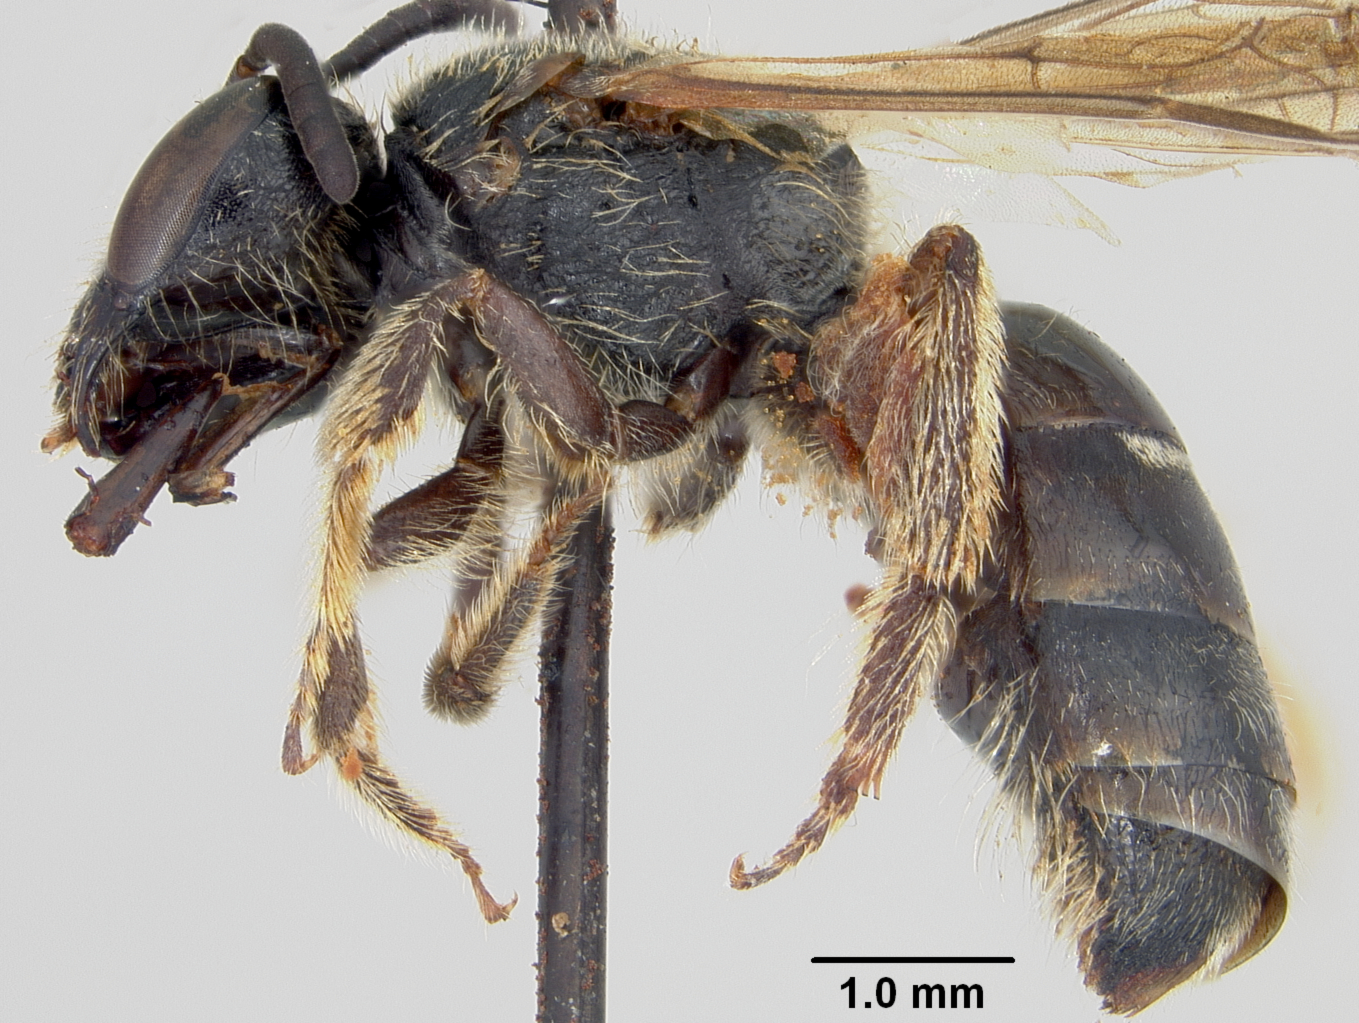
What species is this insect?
Halictus kraloffi
